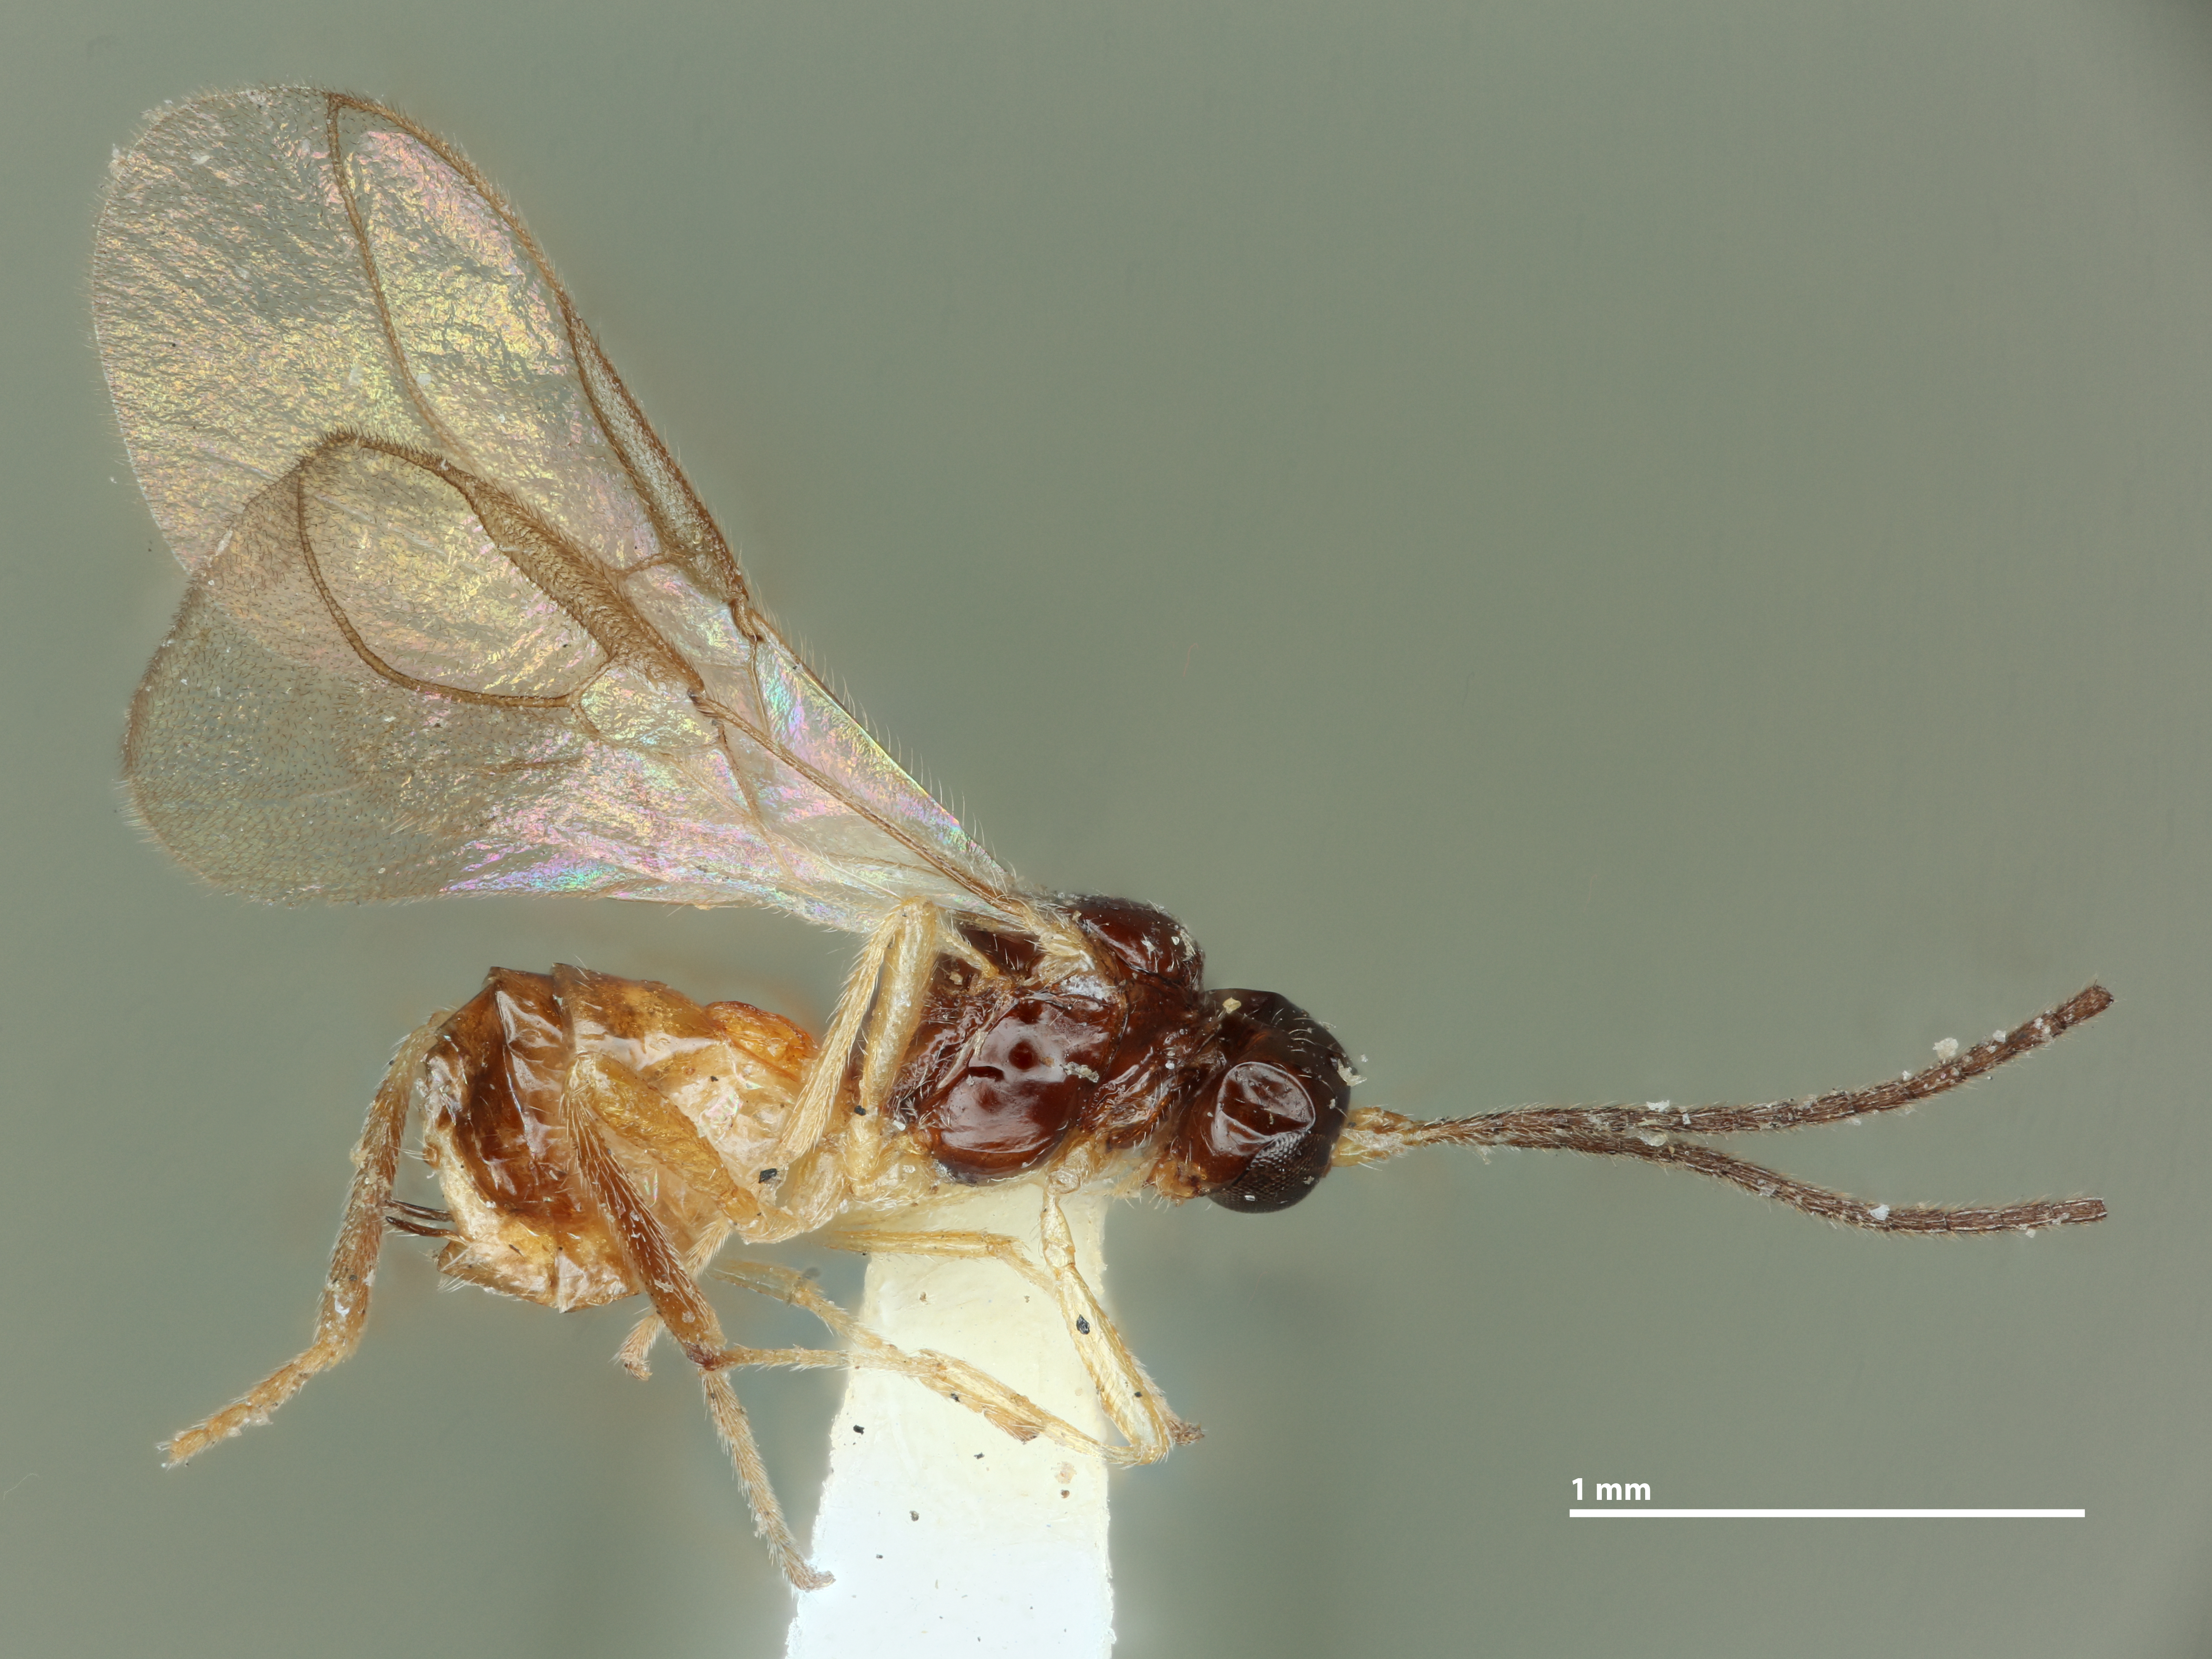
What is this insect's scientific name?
Dacnusa oscinidis
